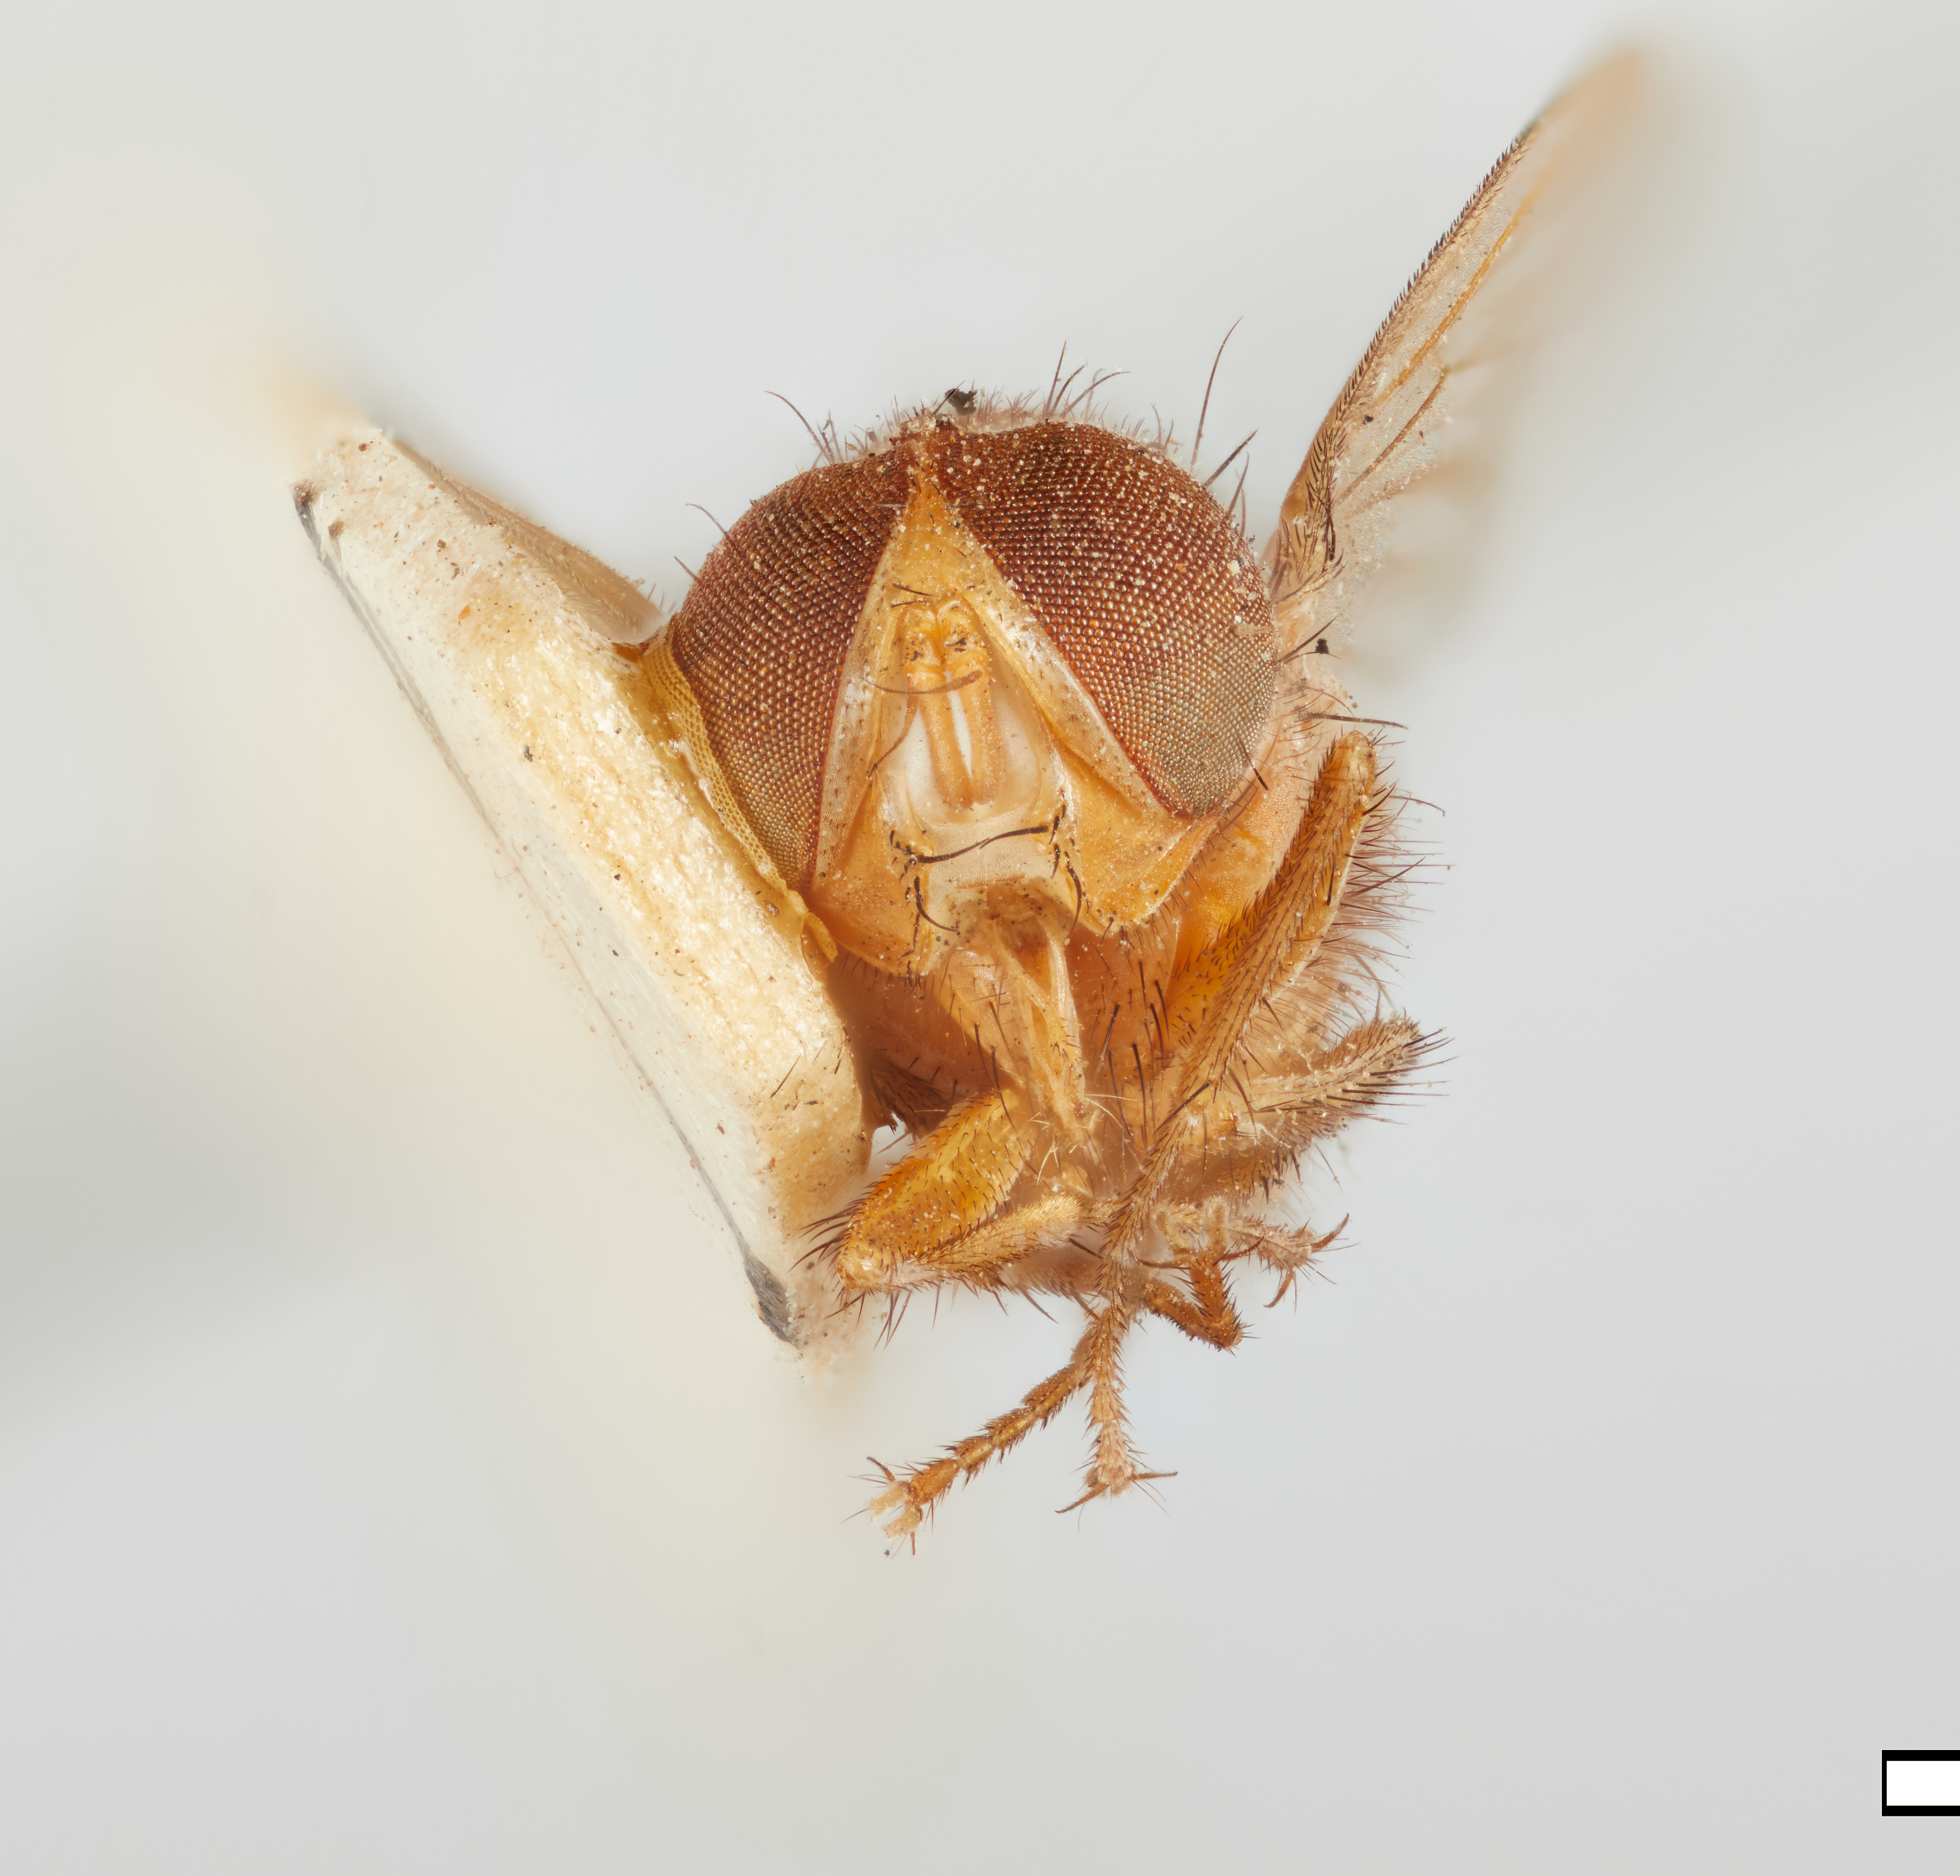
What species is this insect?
Palpostoma testacea
